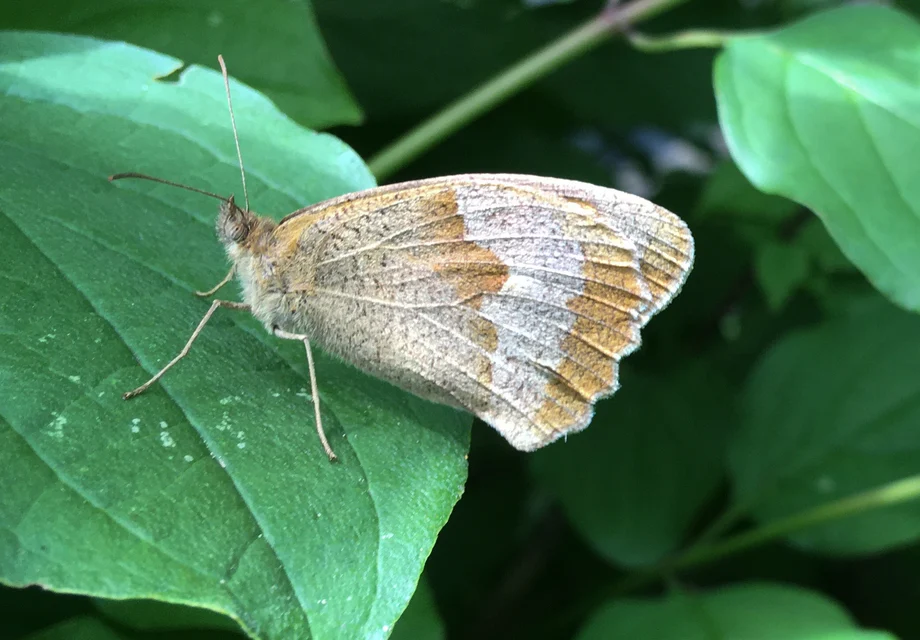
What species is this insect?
Maniola jurtina
